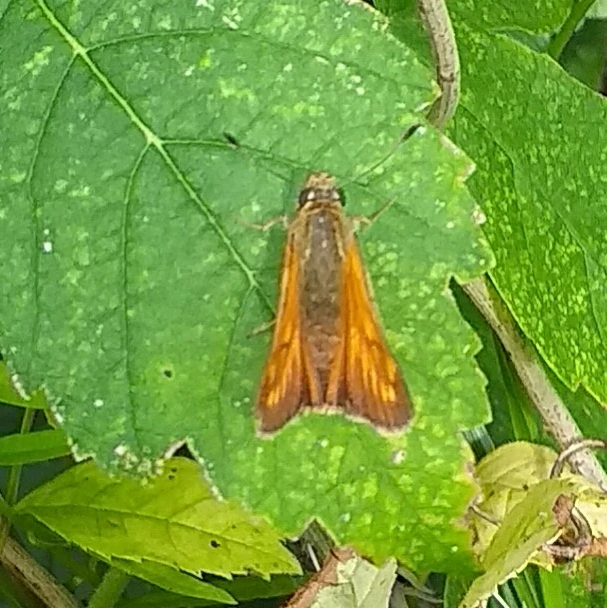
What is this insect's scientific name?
Ochlodes sylvanus (also Ochlodes venata)
